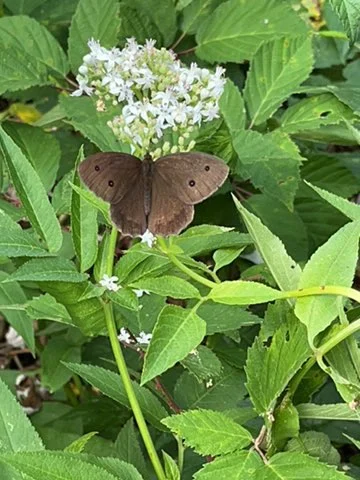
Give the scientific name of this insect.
Minois dryas
